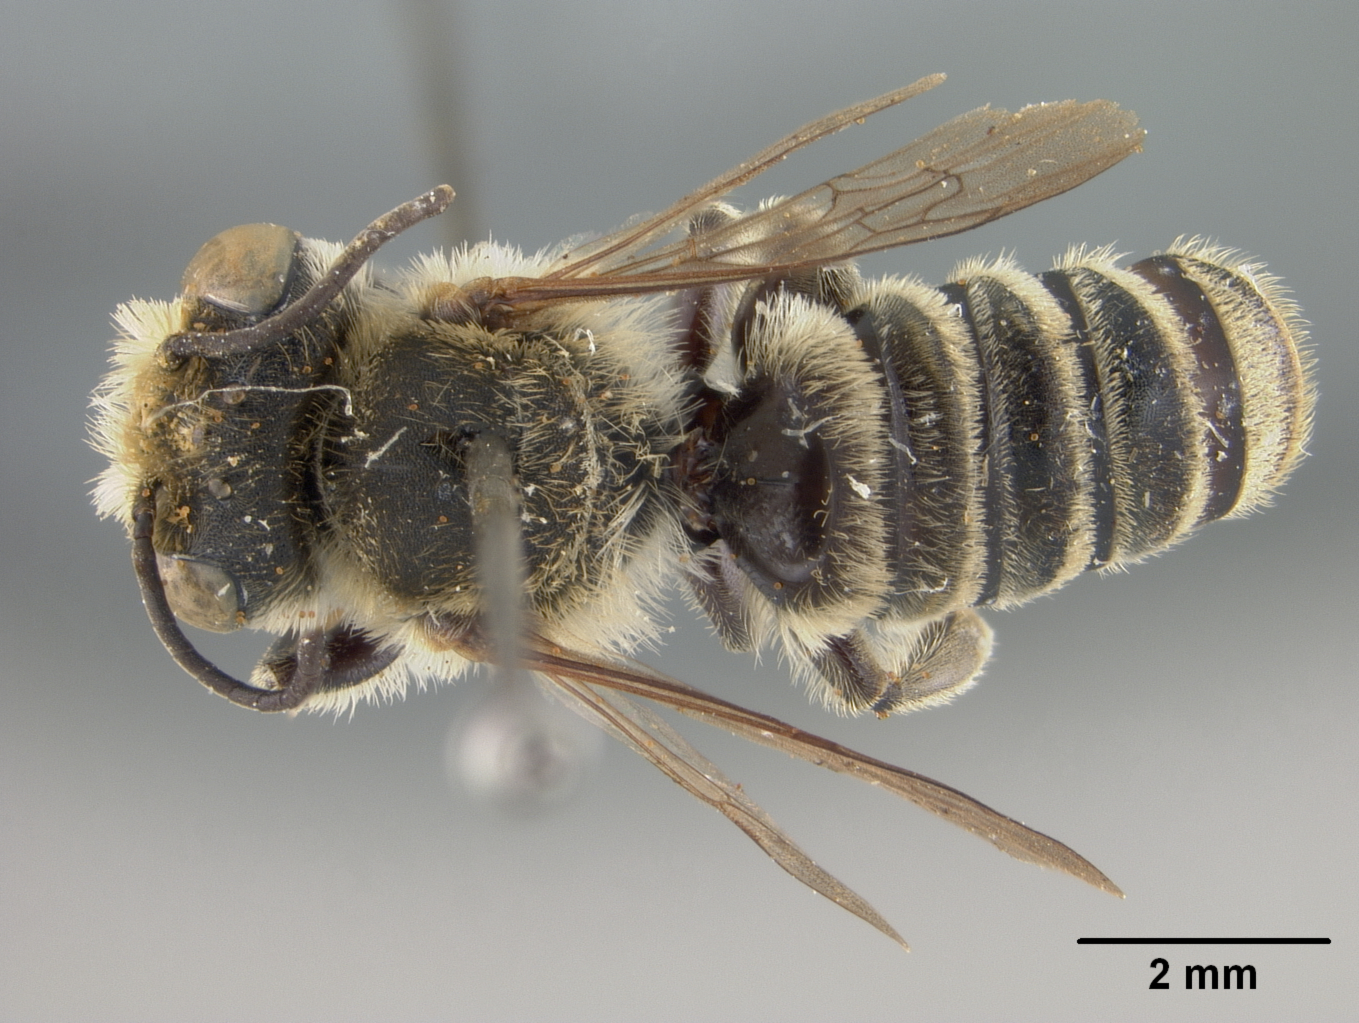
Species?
Megachile navicularis
